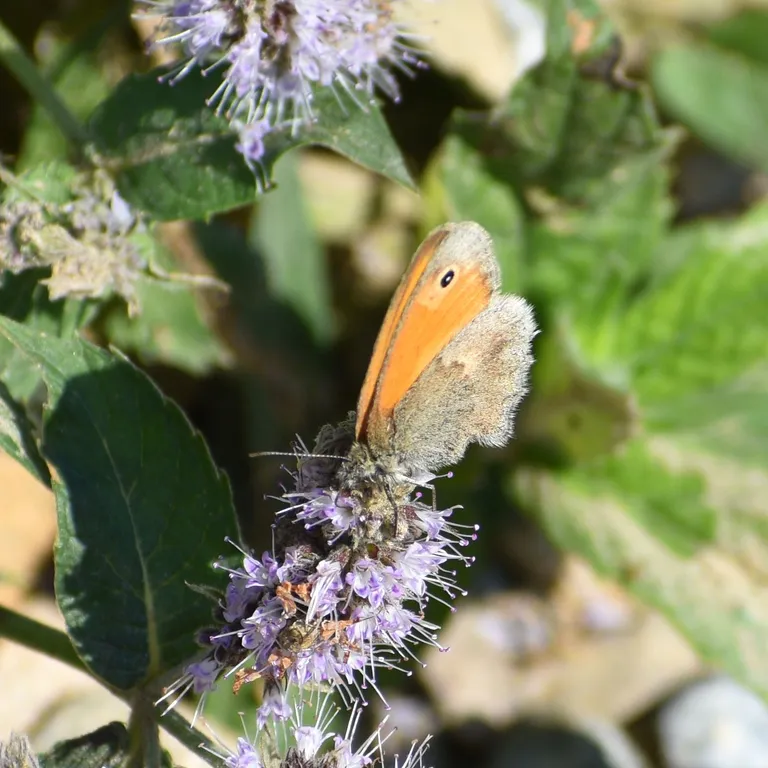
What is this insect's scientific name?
Coenonympha pamphilus
